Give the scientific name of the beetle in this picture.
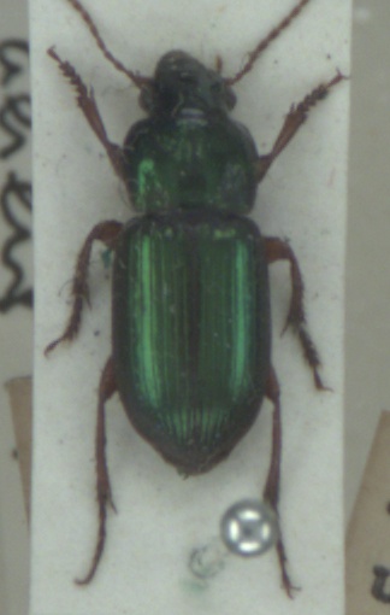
Harpalus affinis
